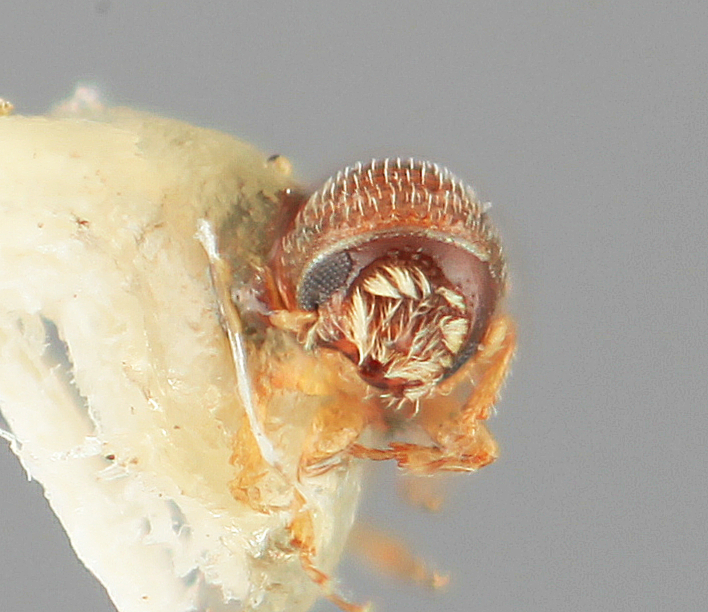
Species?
Pityophthorus minutalis
